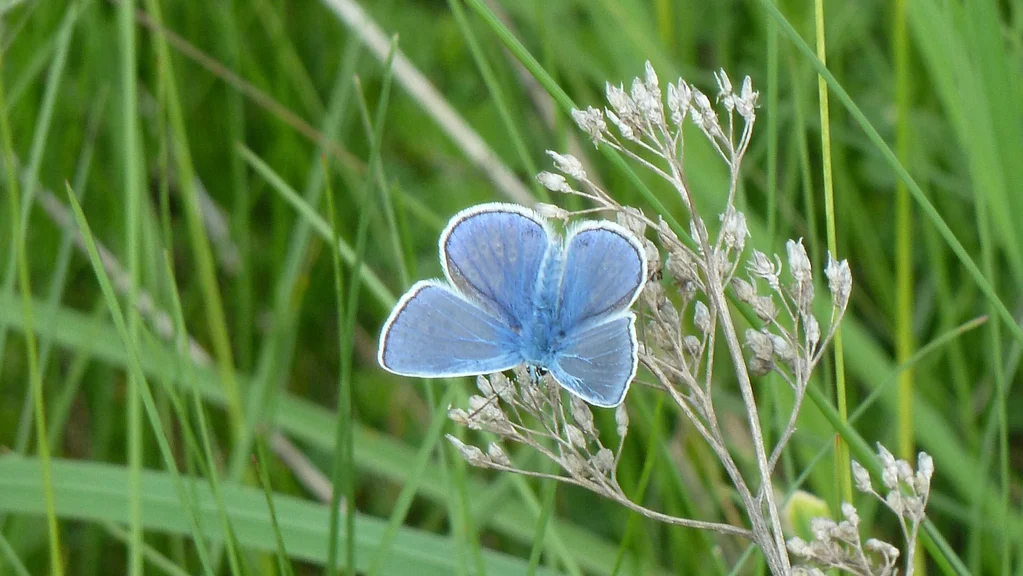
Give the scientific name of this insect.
Polyommatus icarus
